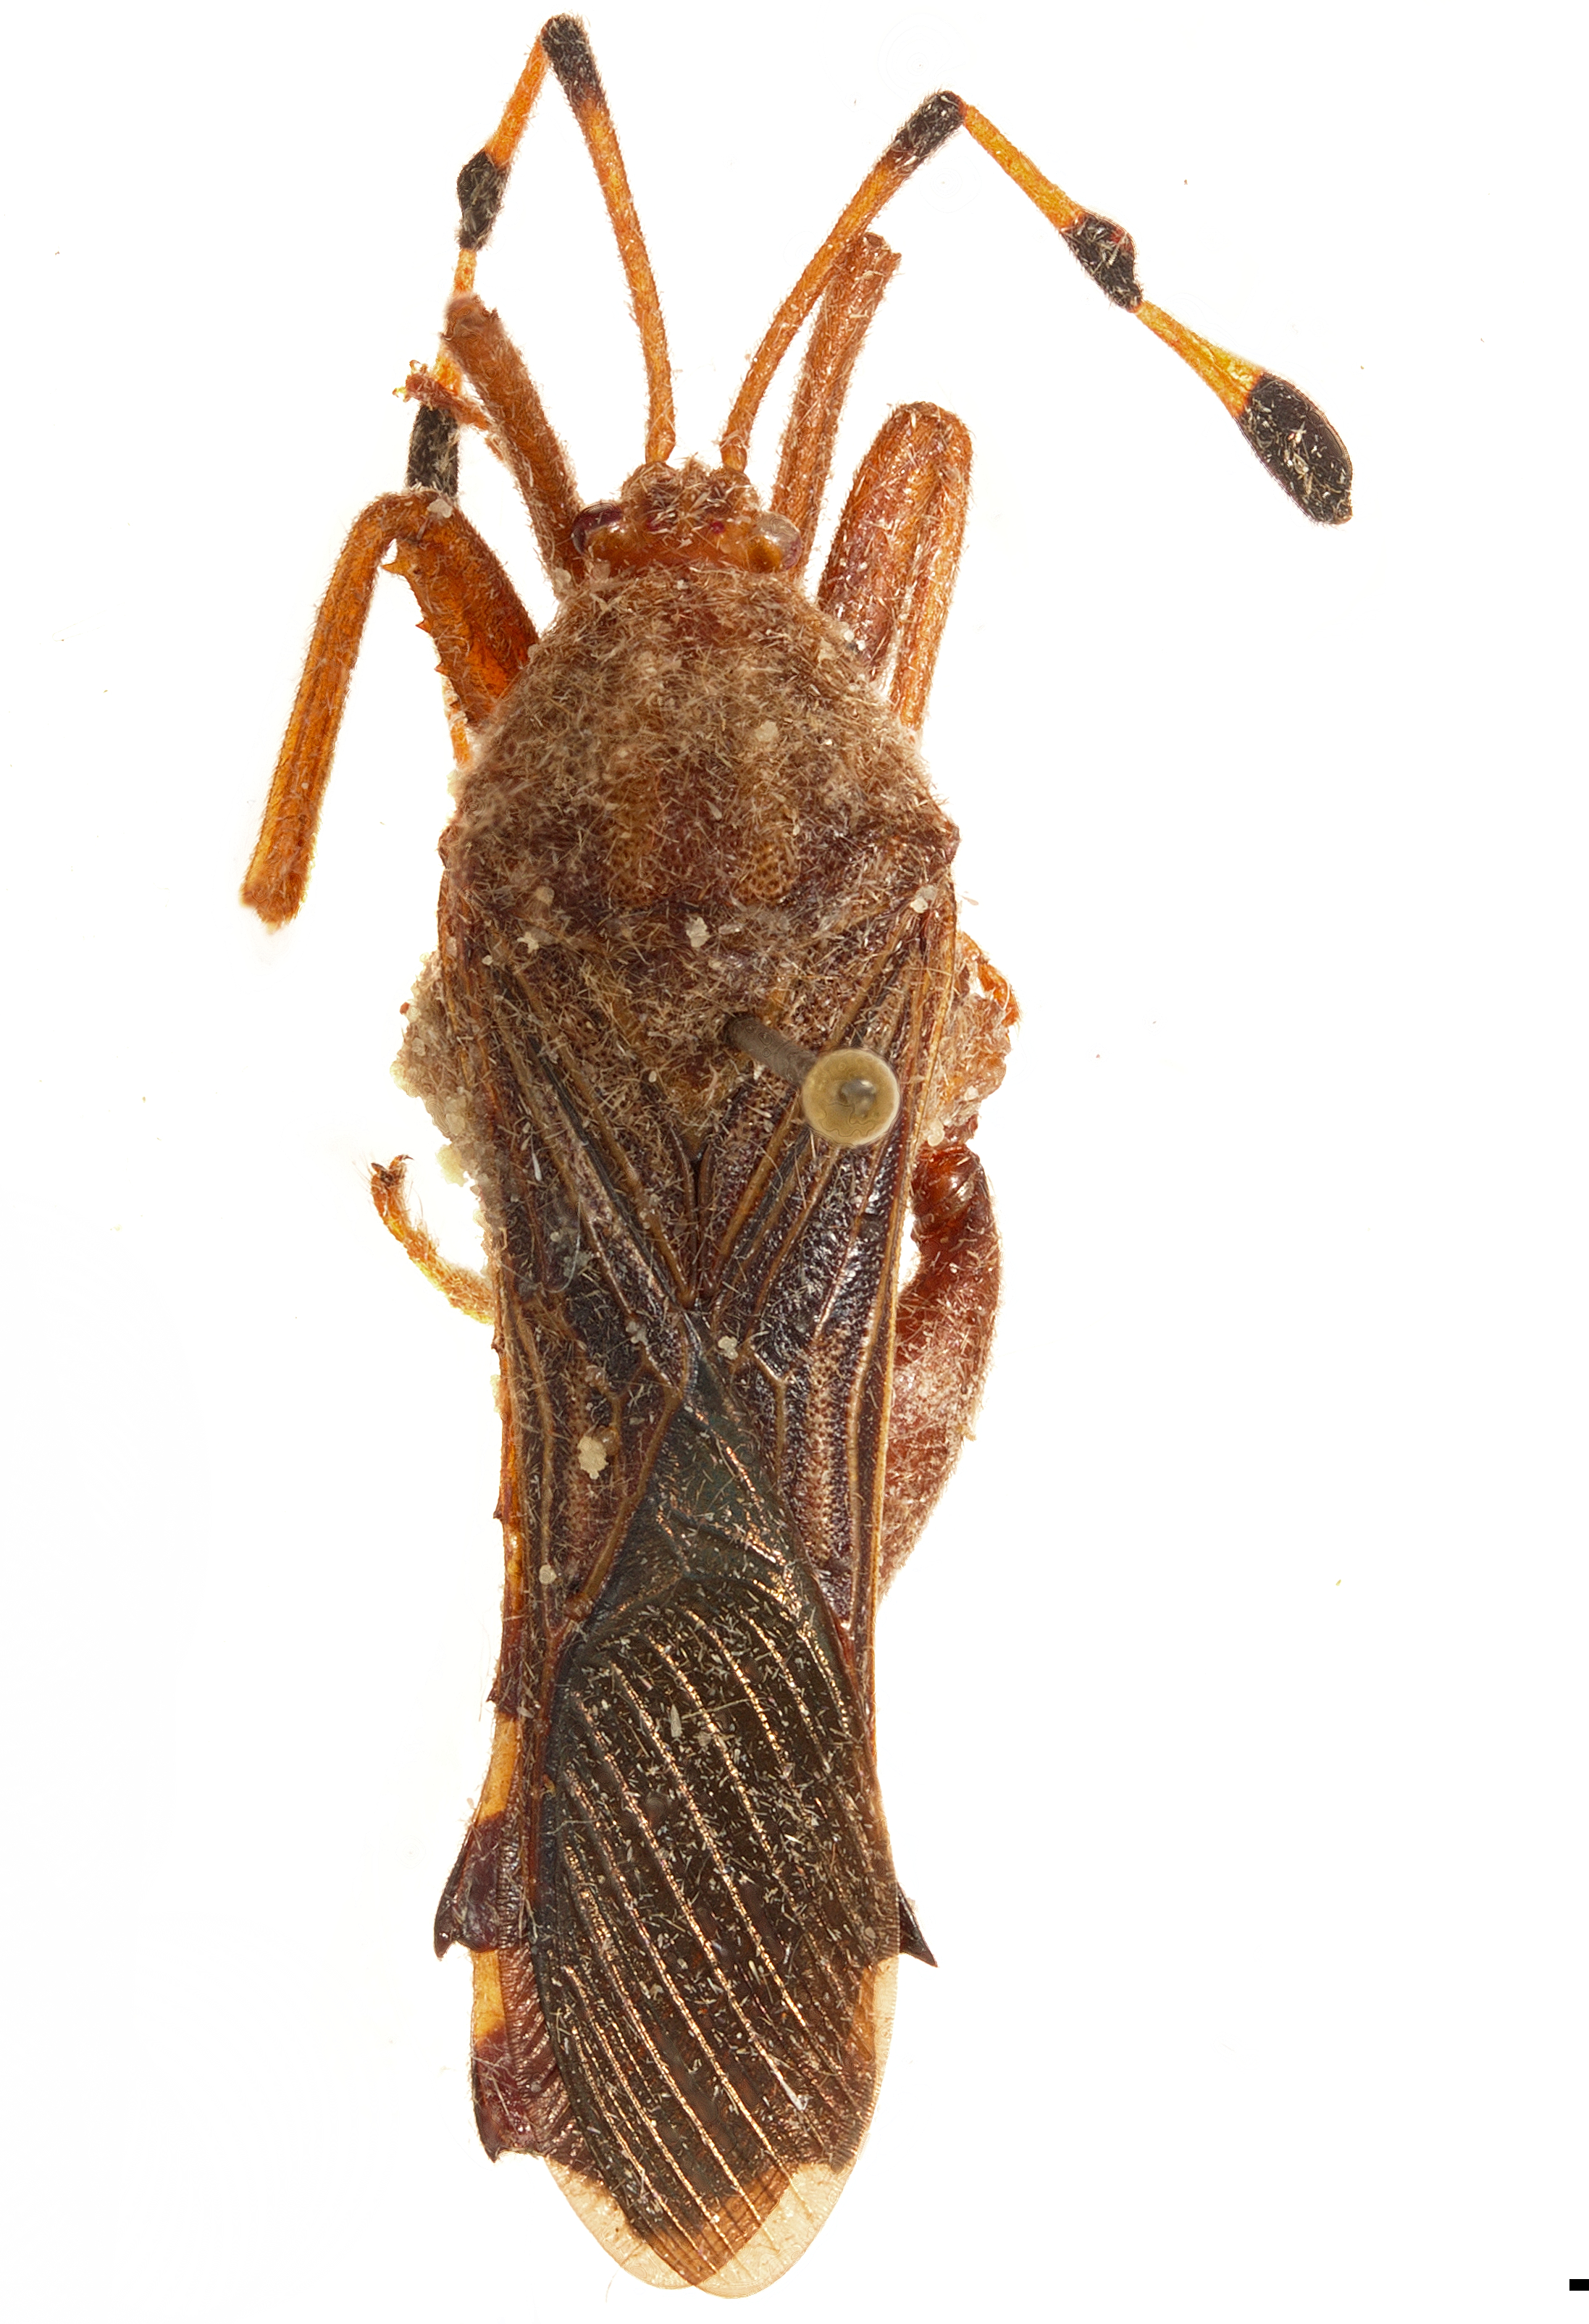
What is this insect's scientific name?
Spathophora biclavata
